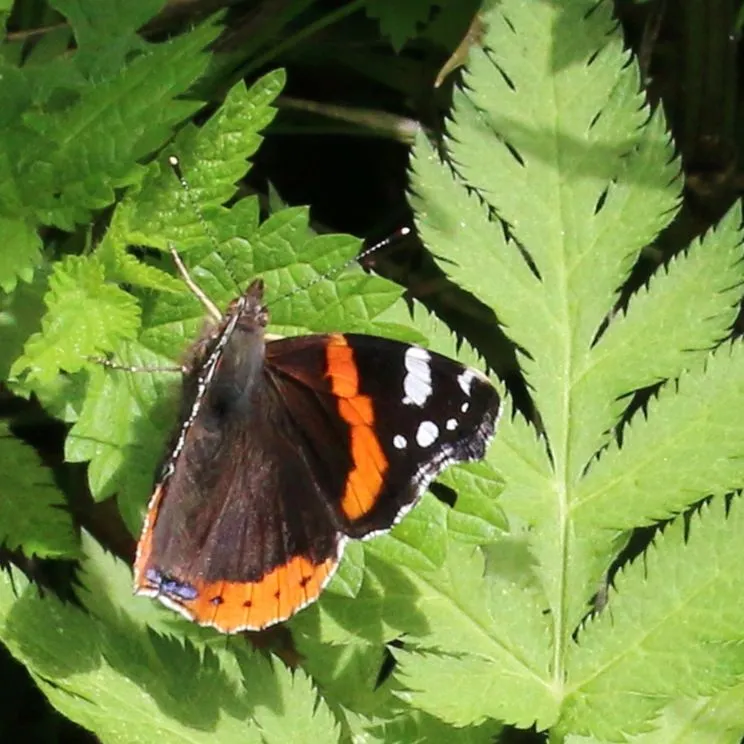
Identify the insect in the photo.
Vanessa atalanta
